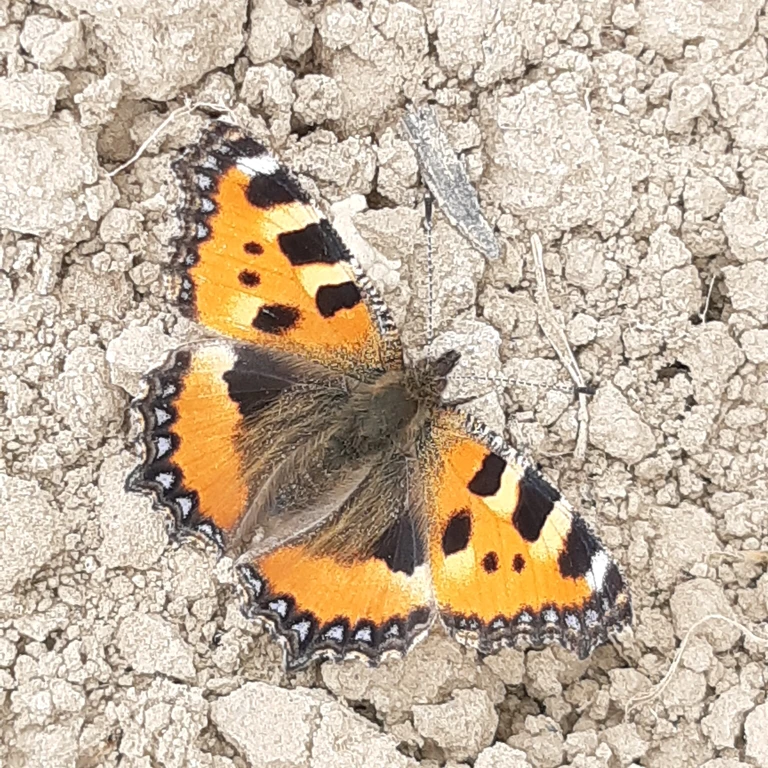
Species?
Aglais urticae
